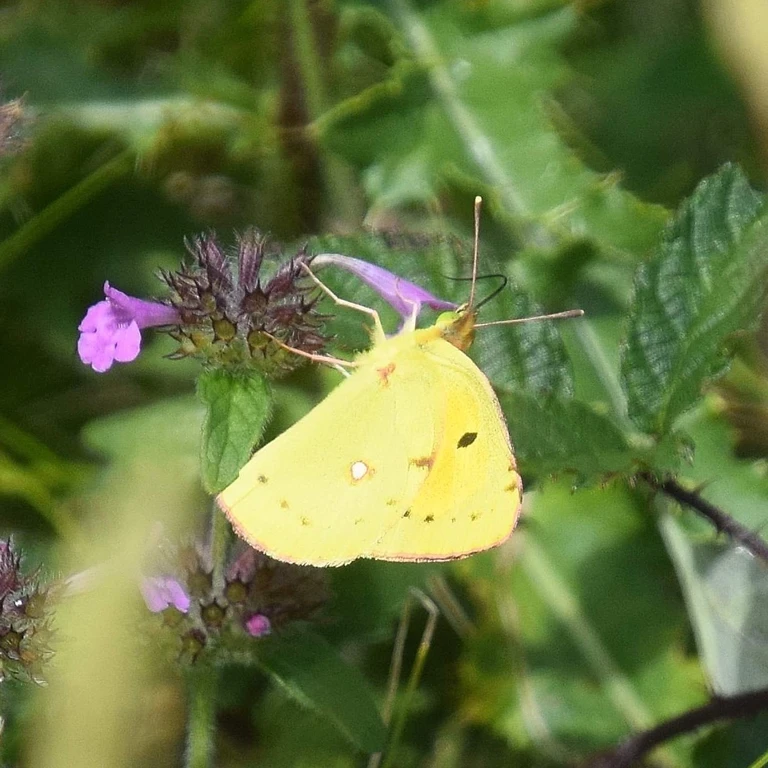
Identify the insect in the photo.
Colias croceus
